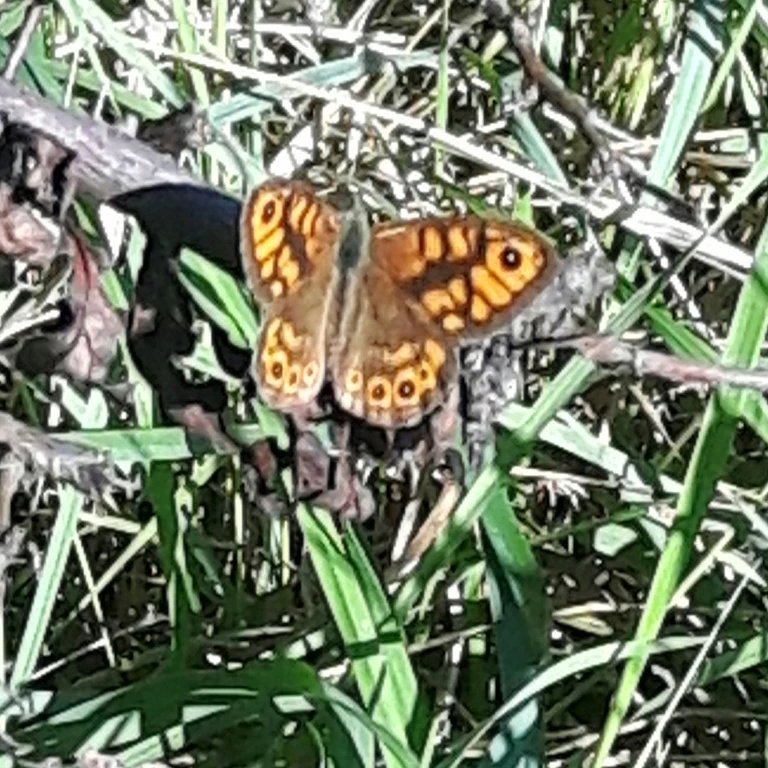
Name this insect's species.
Lasiommata megera (also Pararge megera)
